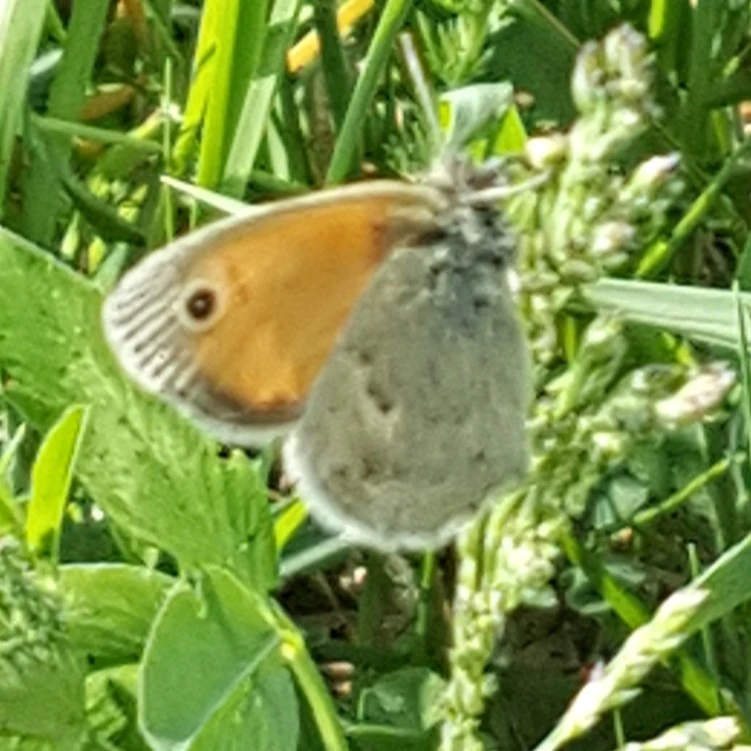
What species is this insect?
Coenonympha pamphilus
